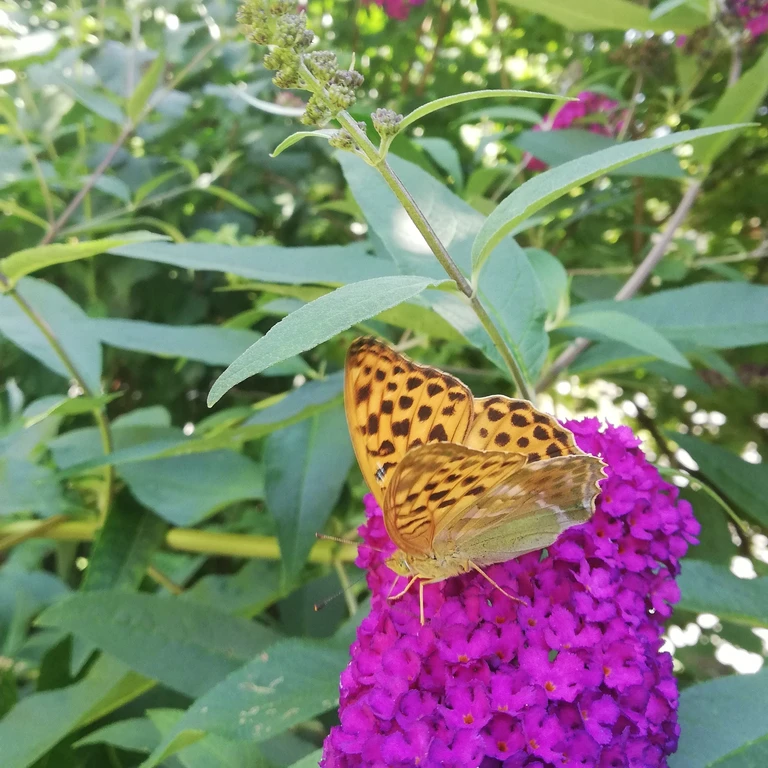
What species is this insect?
Argynnis paphia
